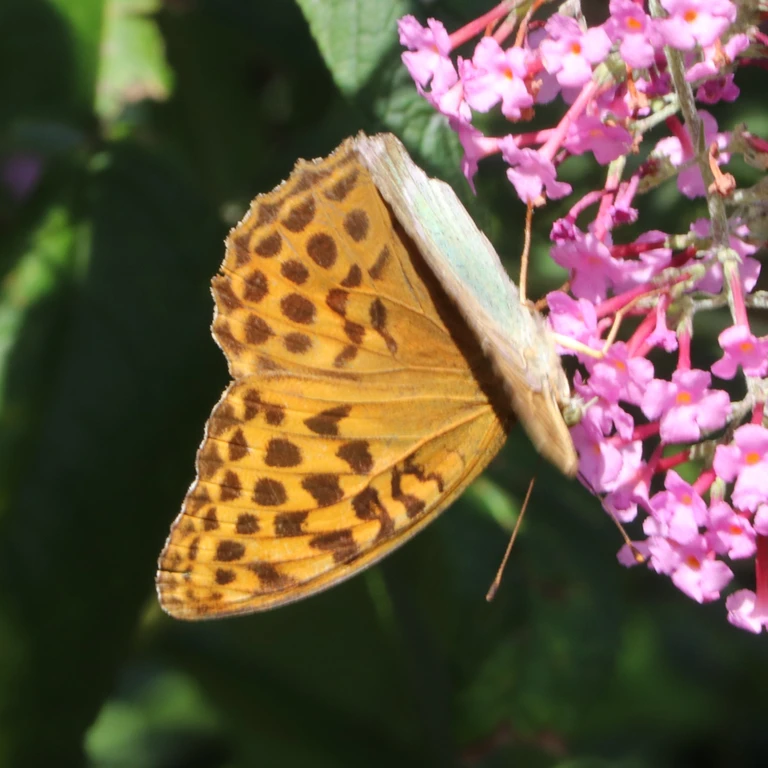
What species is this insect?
Argynnis paphia
